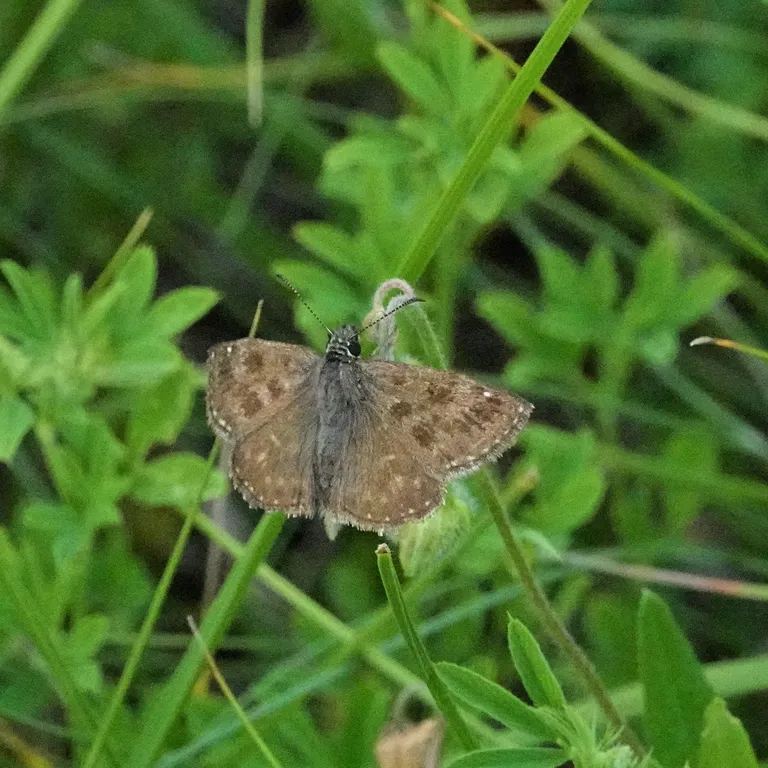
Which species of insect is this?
Erynnis tages
